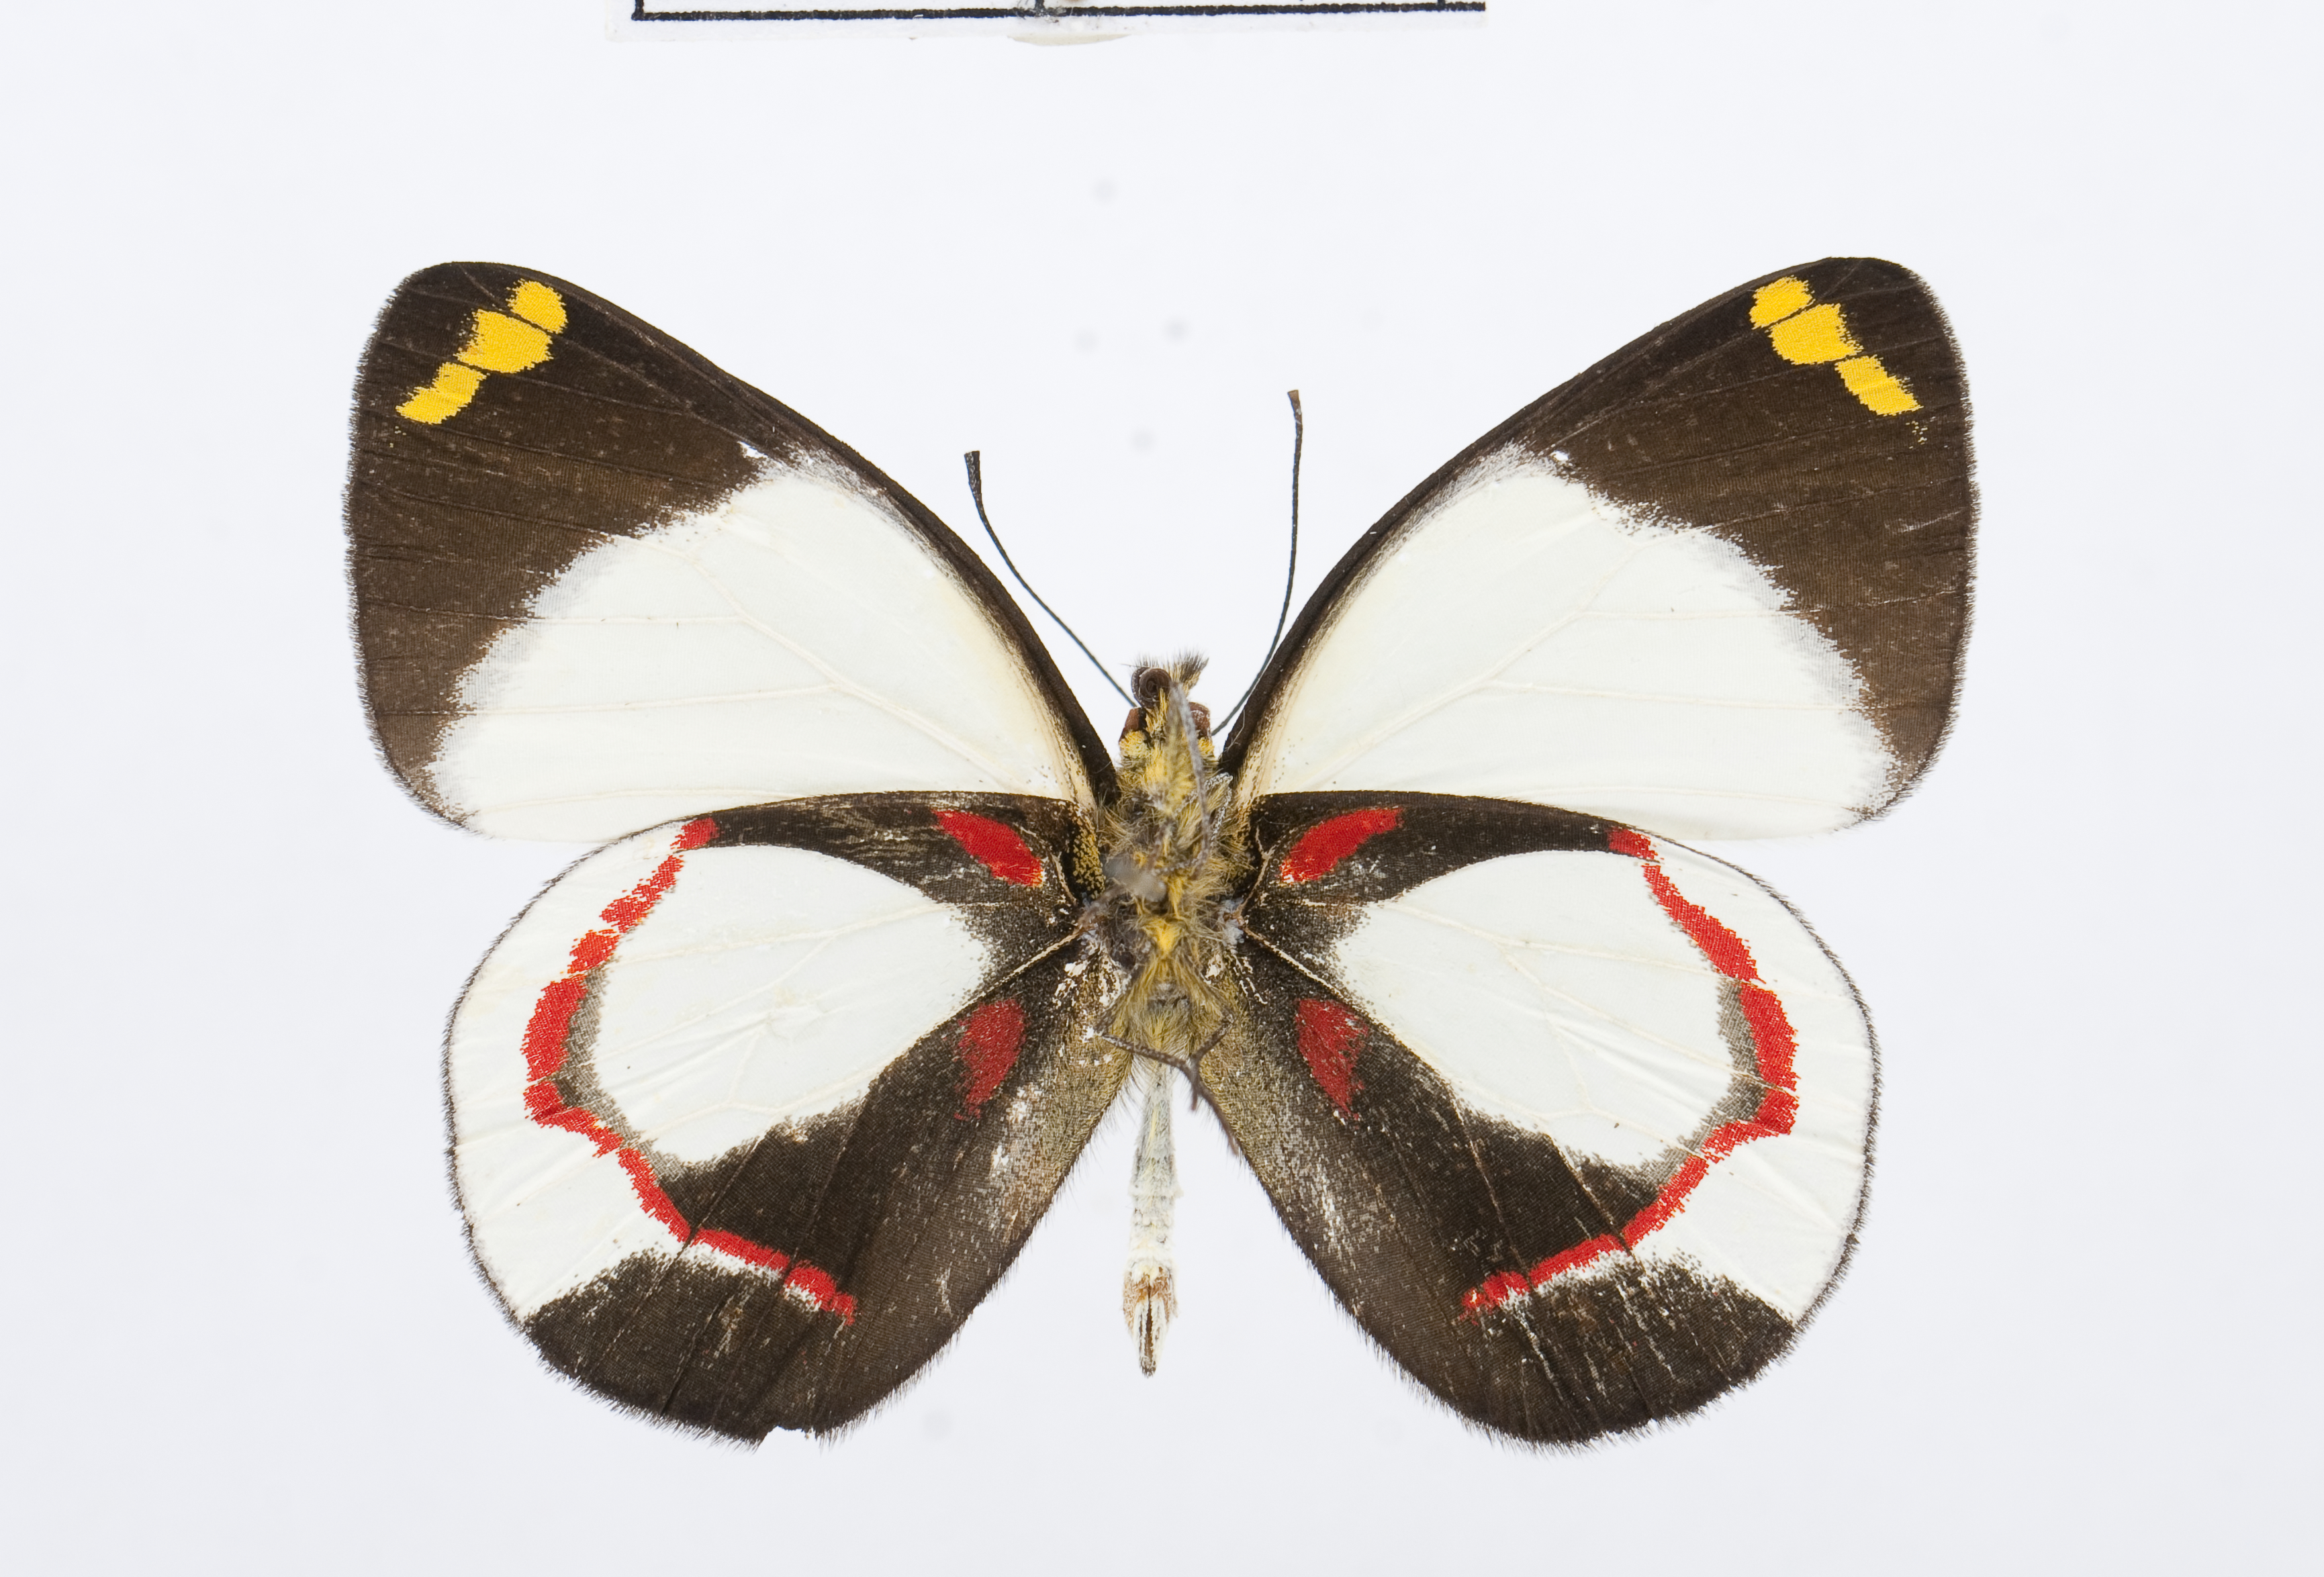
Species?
Delias isocharis
